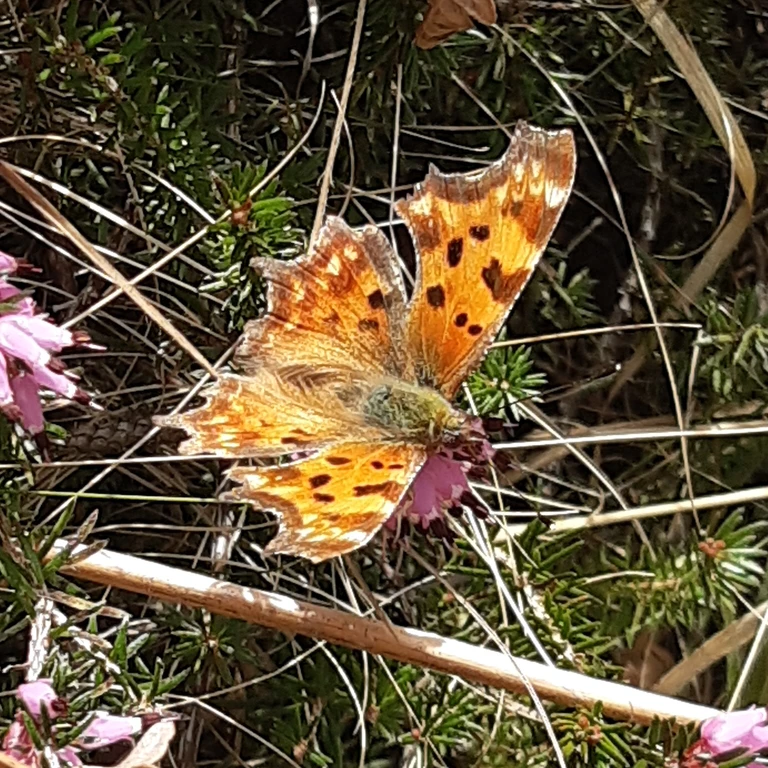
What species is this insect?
Polygonia c-album
